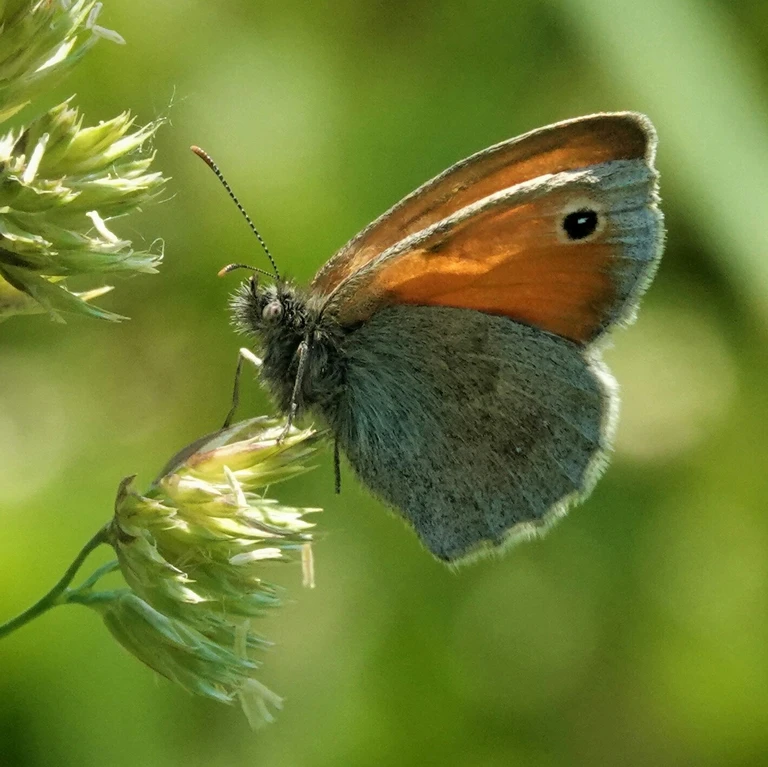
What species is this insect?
Coenonympha pamphilus
